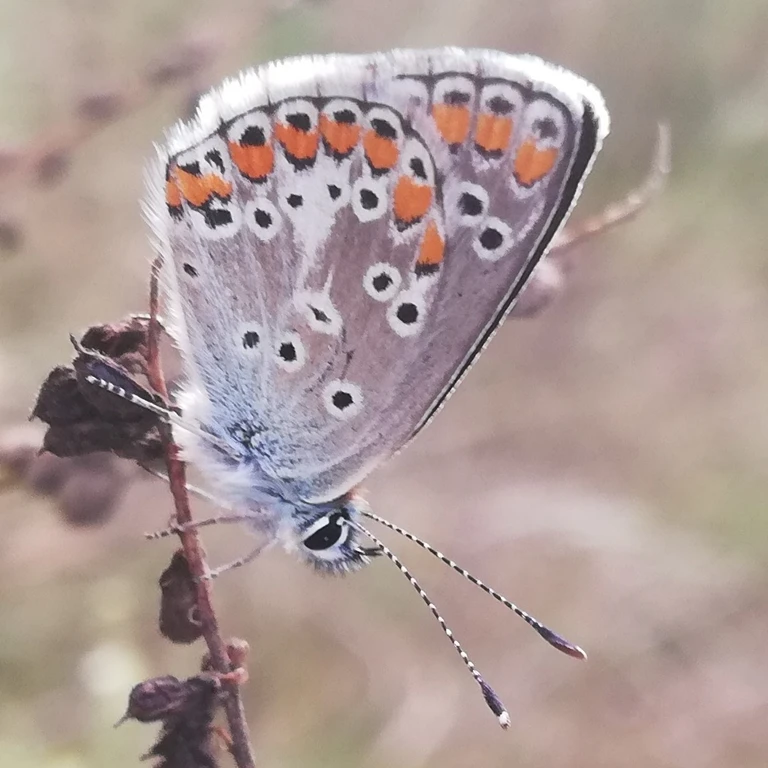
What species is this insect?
Aricia agestis/artaxerxes
